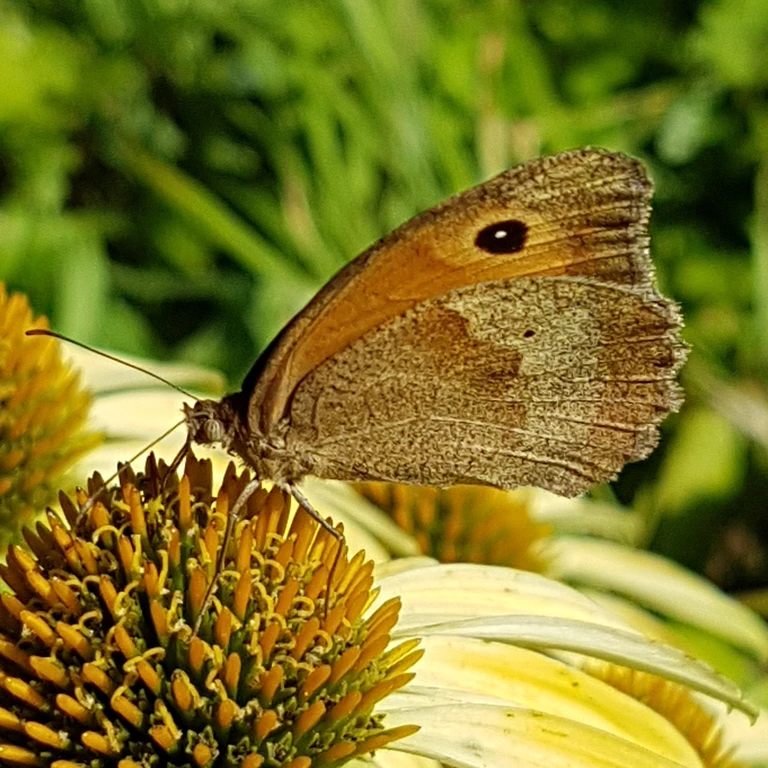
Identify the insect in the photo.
Maniola jurtina
